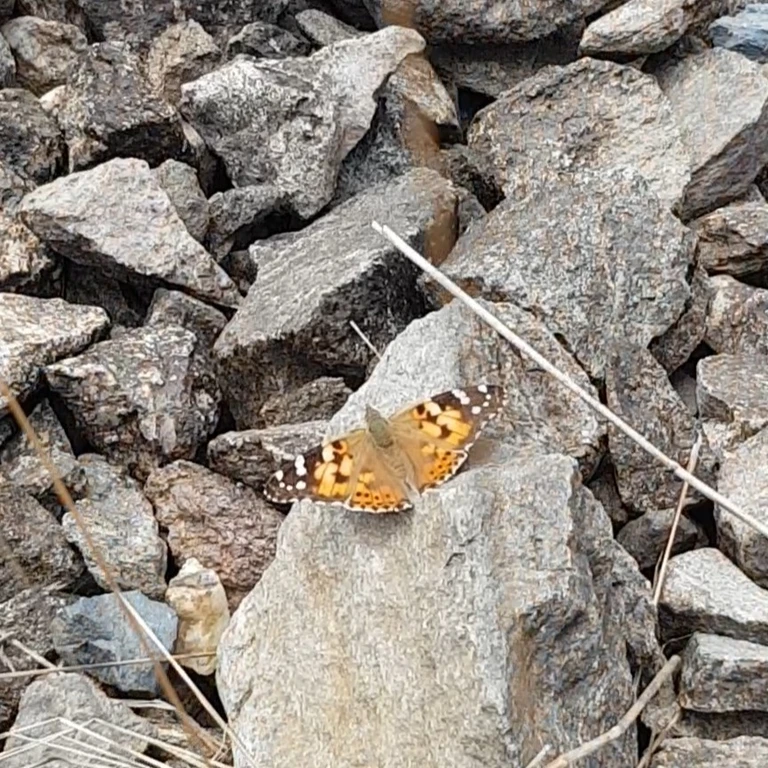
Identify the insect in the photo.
Vanessa cardui
